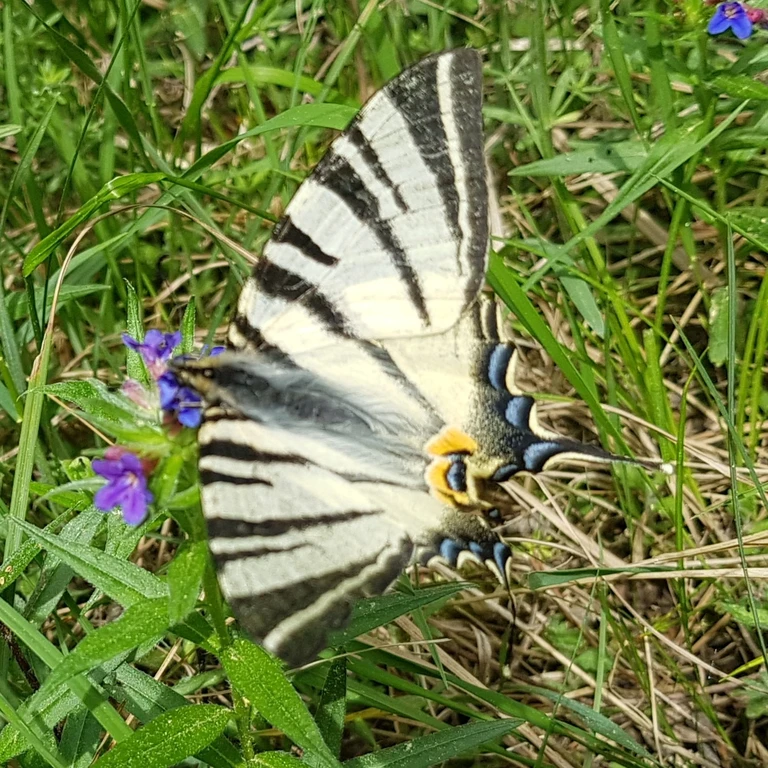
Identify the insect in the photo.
Iphiclides podalirius
